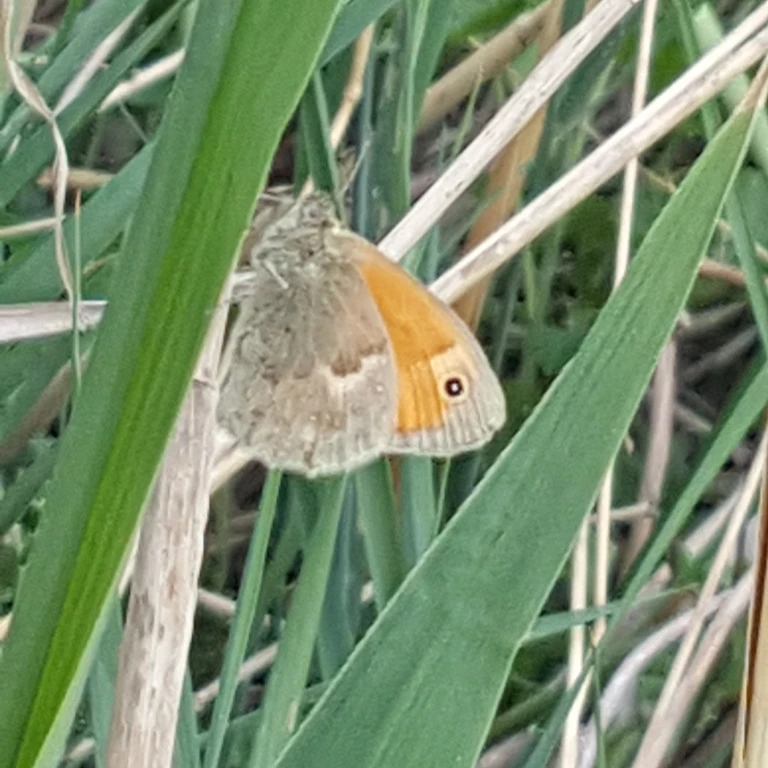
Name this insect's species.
Coenonympha pamphilus
